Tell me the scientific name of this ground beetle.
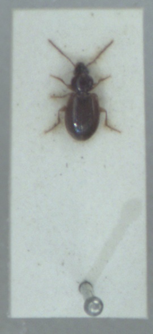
Trechus obtusus
